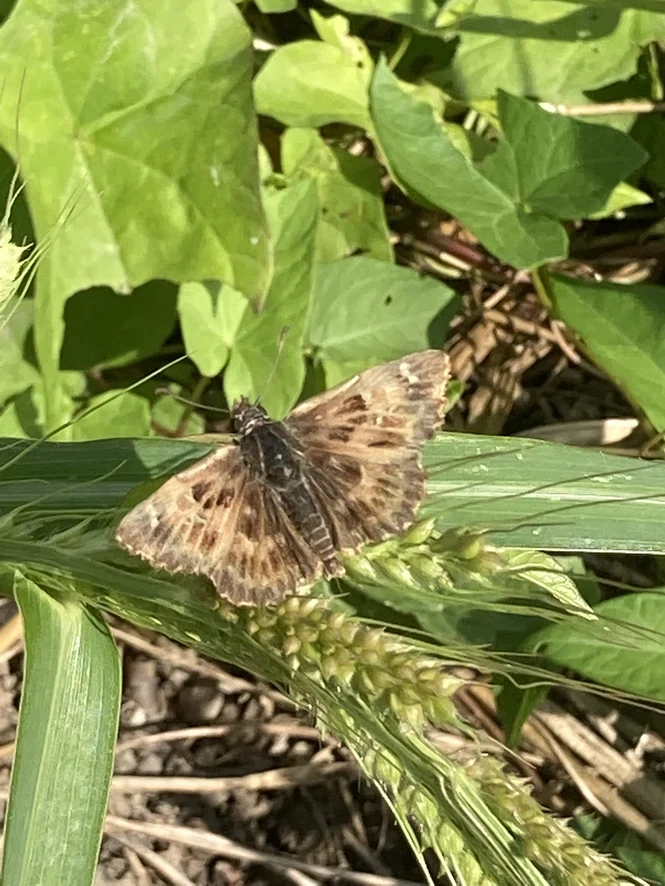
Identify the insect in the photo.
Carcharodus alceae
